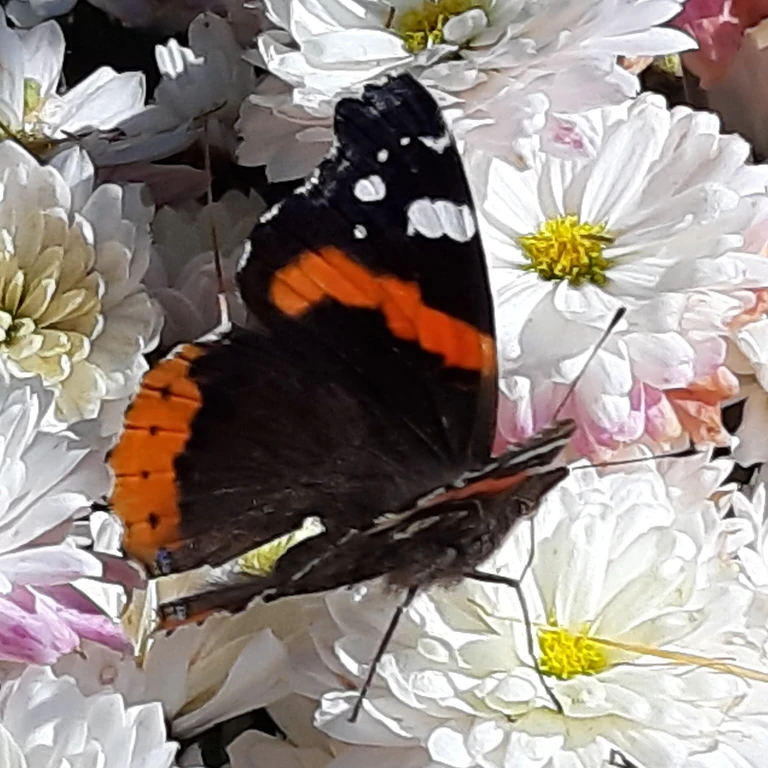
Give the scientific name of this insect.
Vanessa atalanta
